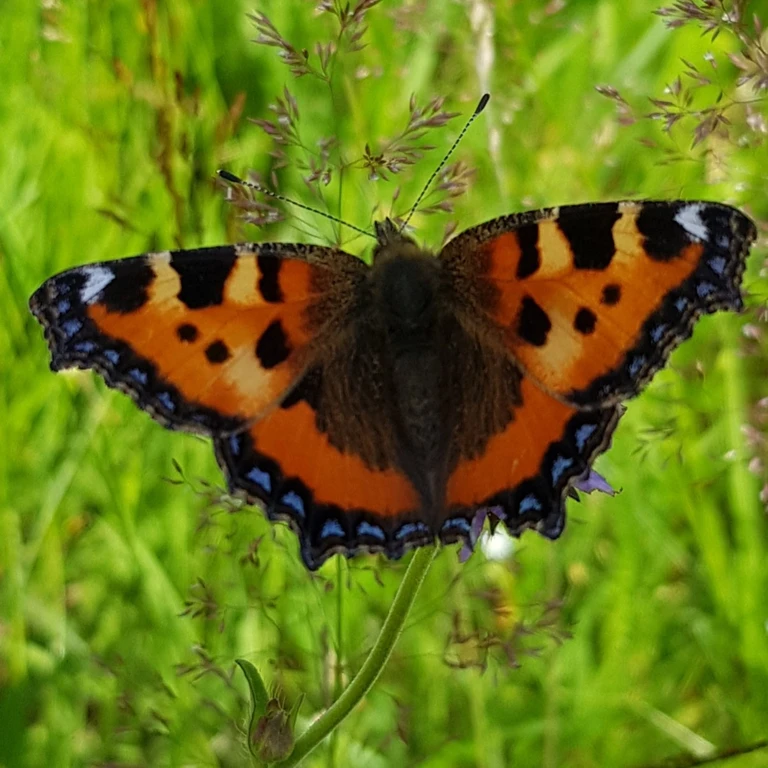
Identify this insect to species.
Aglais urticae
